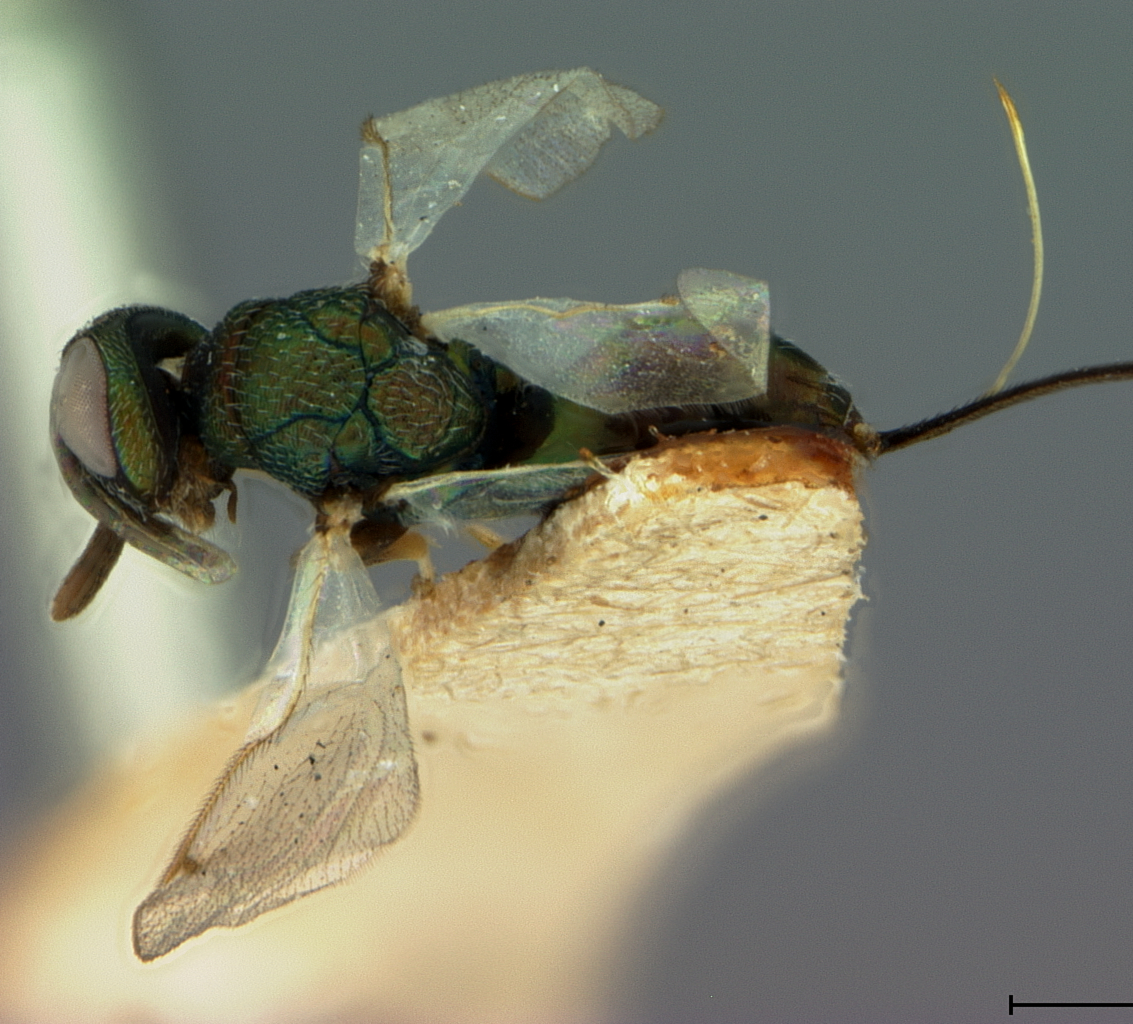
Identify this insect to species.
Torymus axillaris
